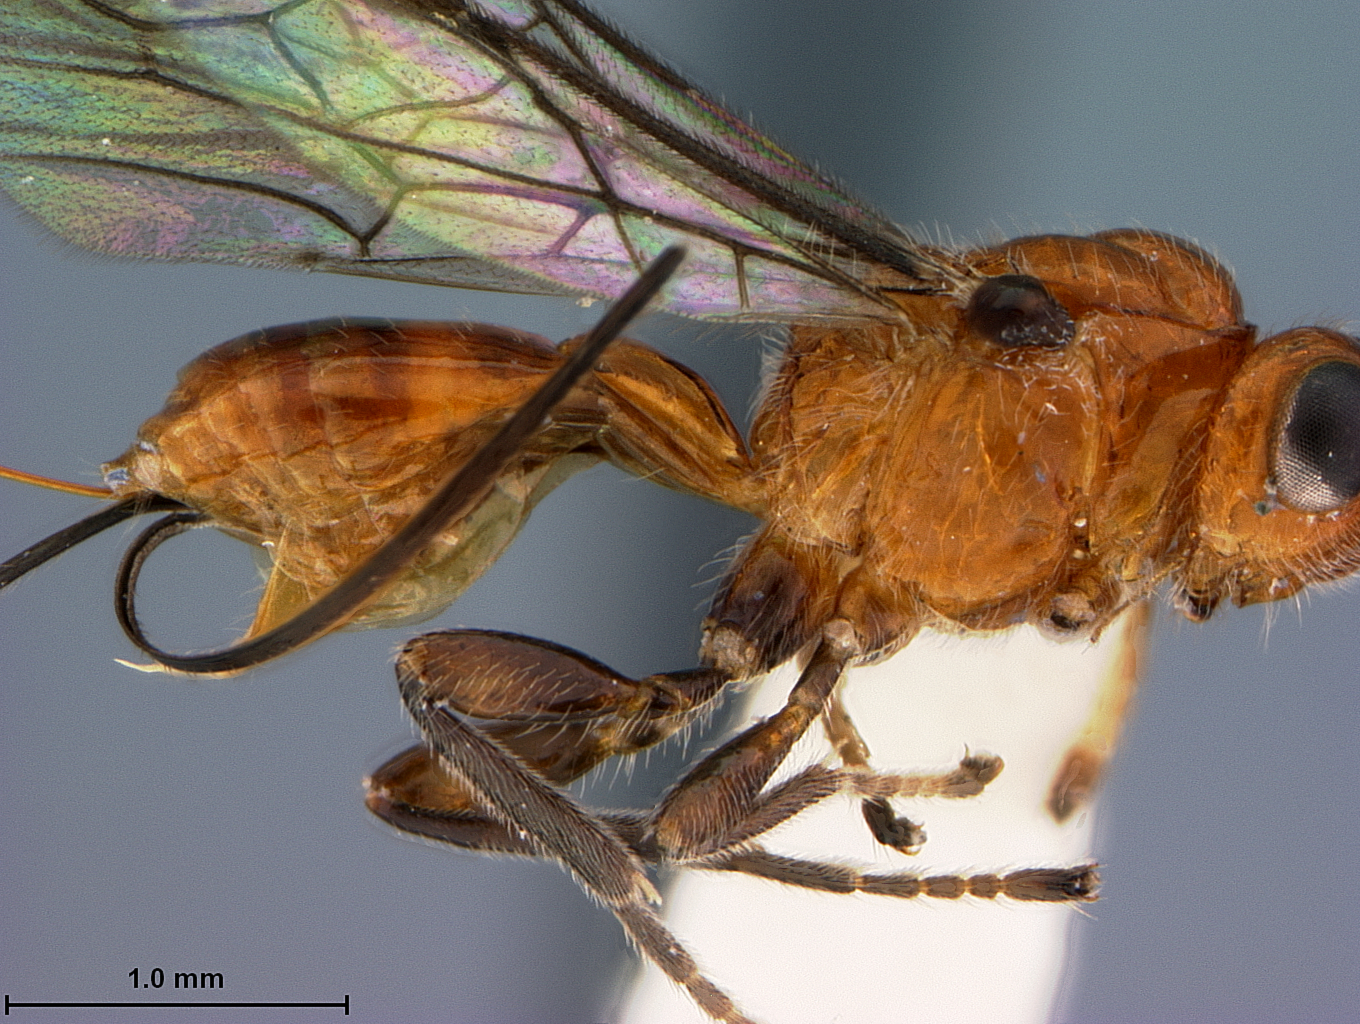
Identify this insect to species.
Parachasma anastrephilum
